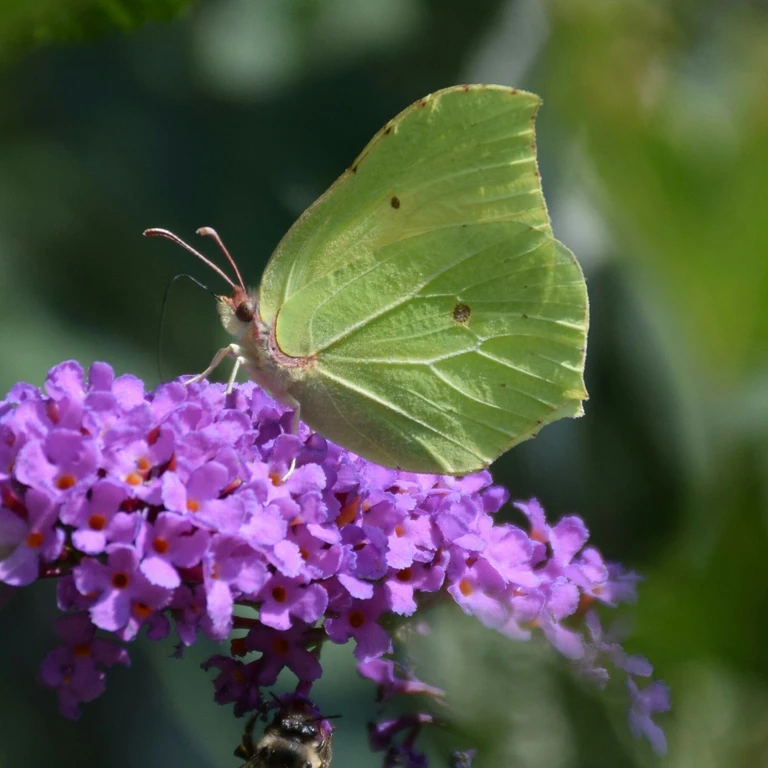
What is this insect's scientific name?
Gonepteryx rhamni
